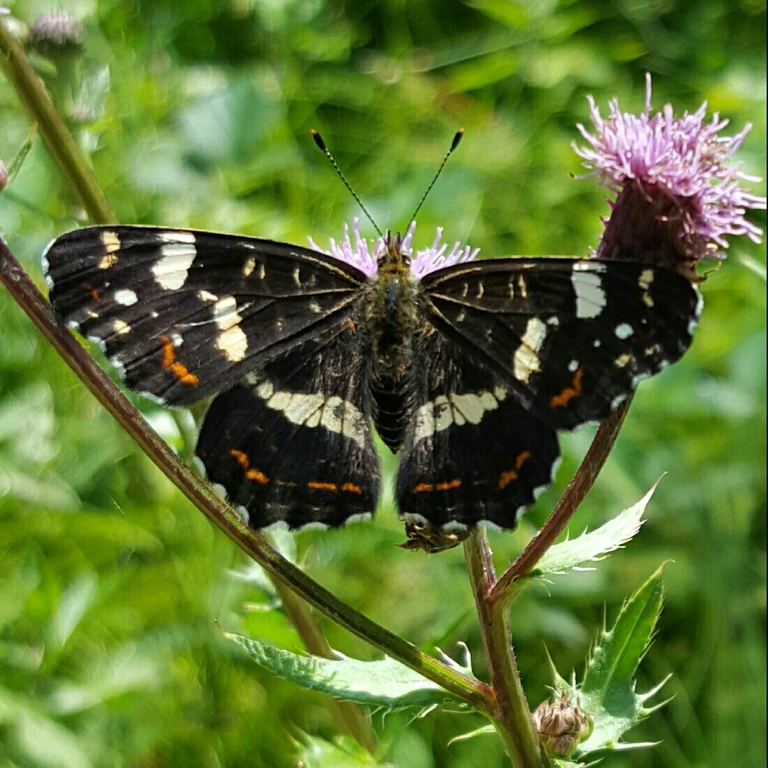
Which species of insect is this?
Araschnia levana
